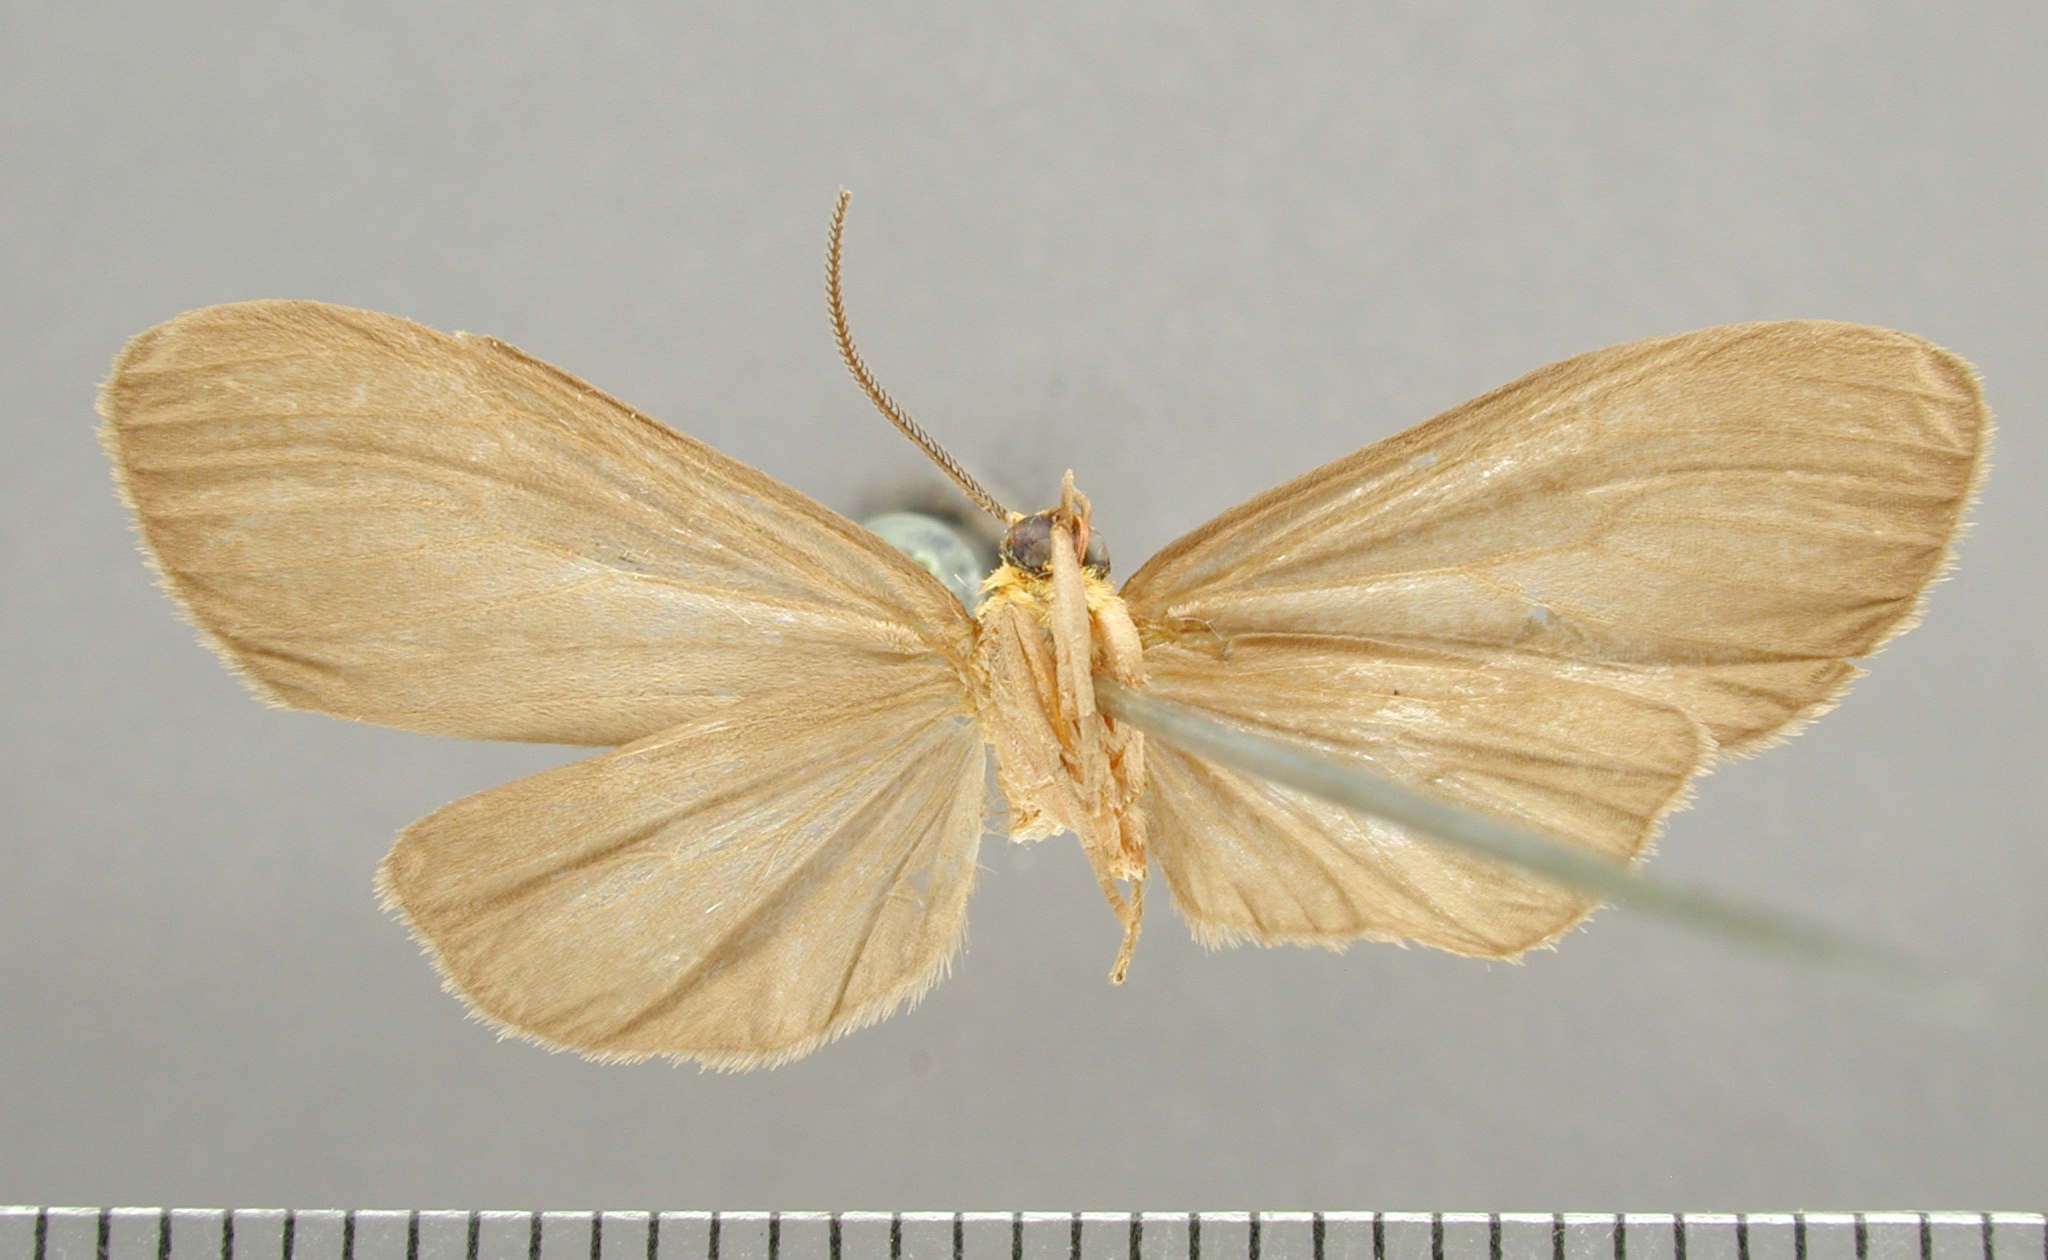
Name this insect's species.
Agaraea inconspicua
